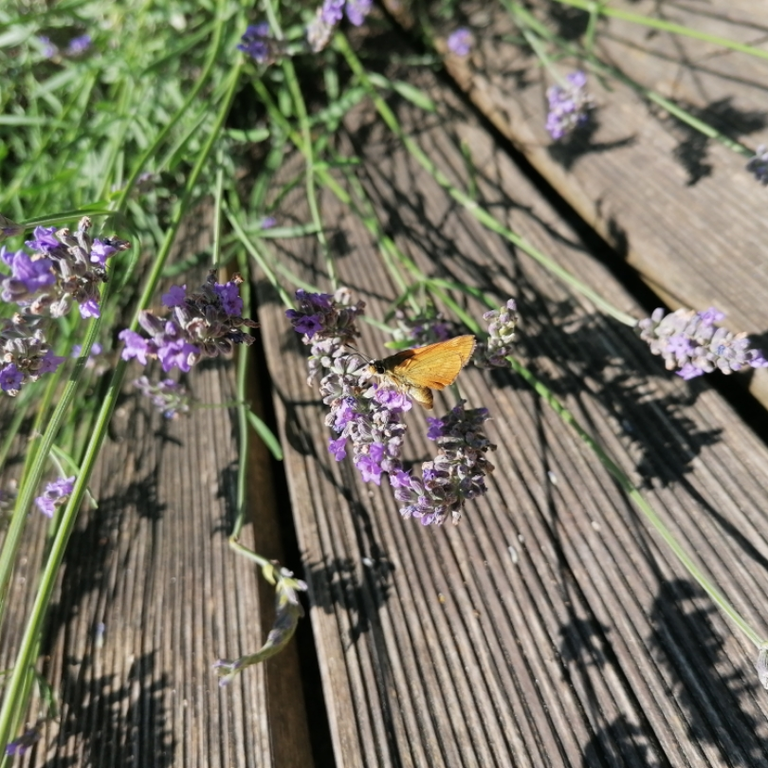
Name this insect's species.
Ochlodes sylvanus (also Ochlodes venata)
